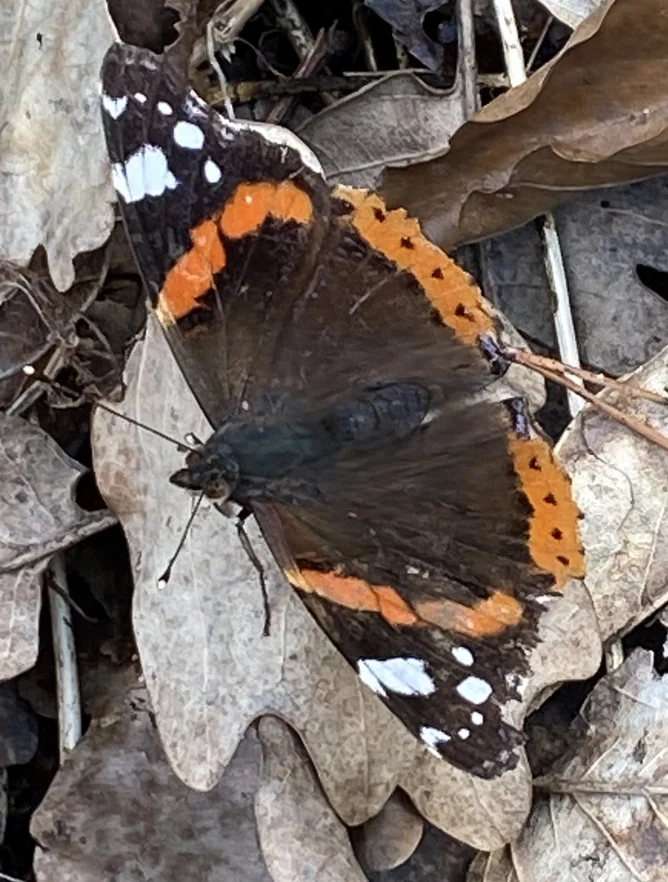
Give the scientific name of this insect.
Vanessa atalanta
